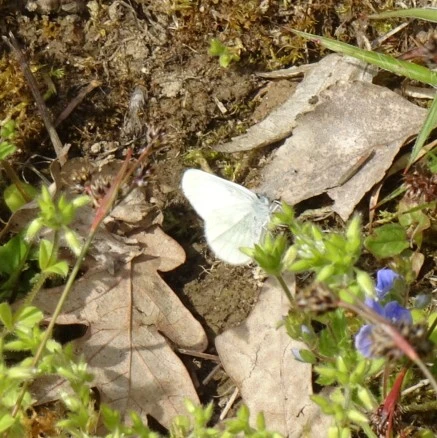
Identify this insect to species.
Leptidea sinapis/juvernica
